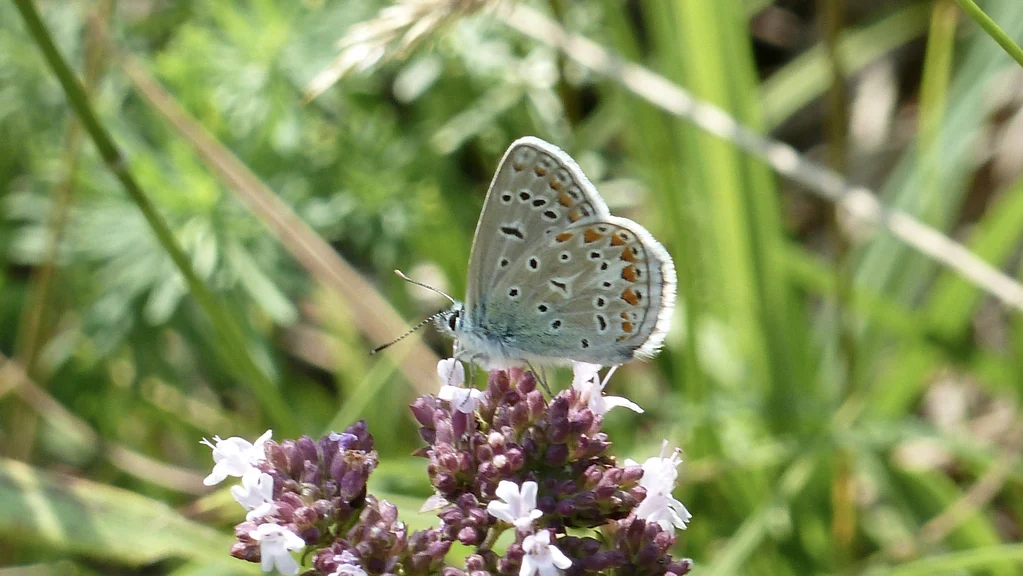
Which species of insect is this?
Polyommatus icarus
